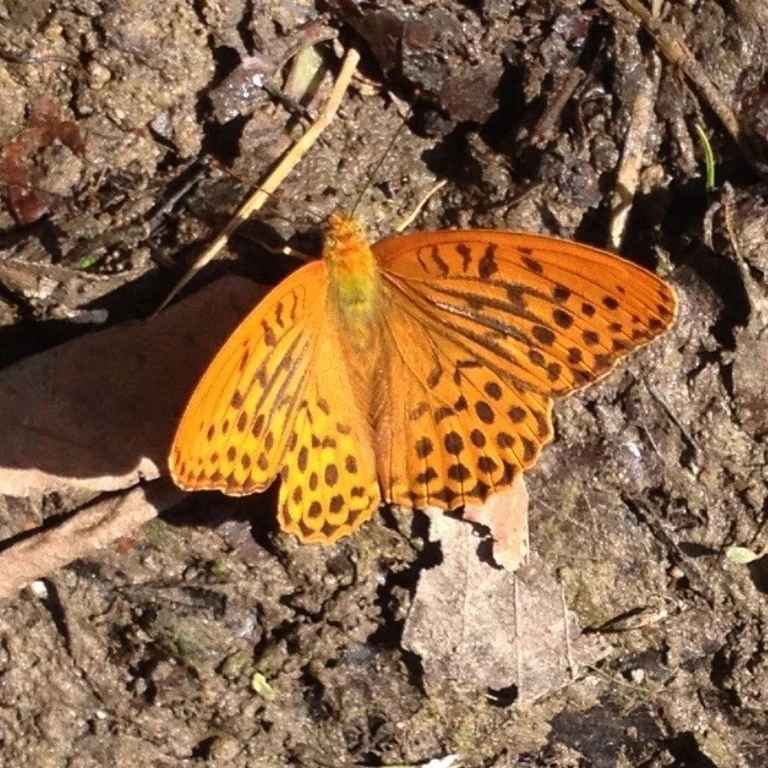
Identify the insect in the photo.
Argynnis paphia
